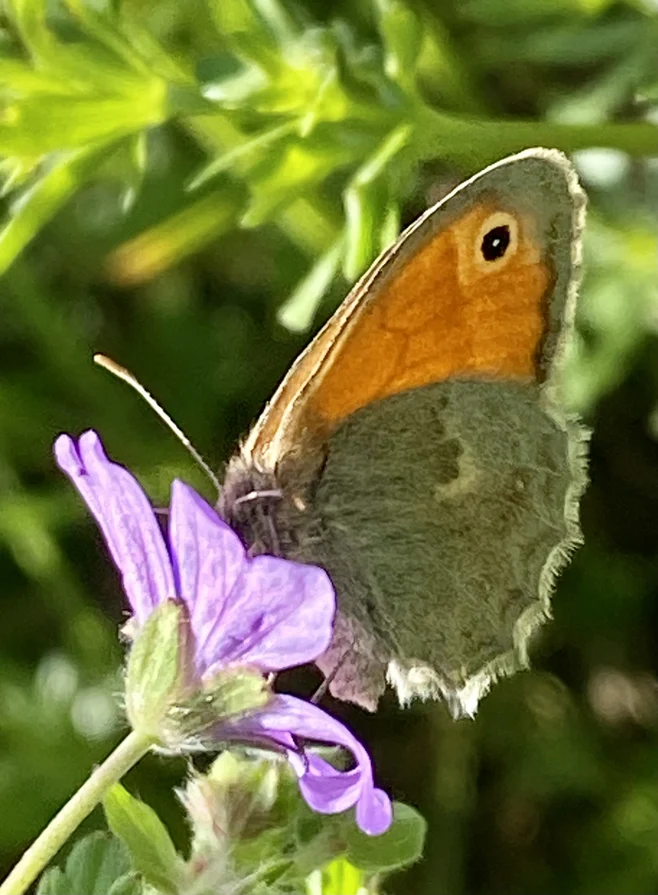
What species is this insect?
Coenonympha pamphilus
